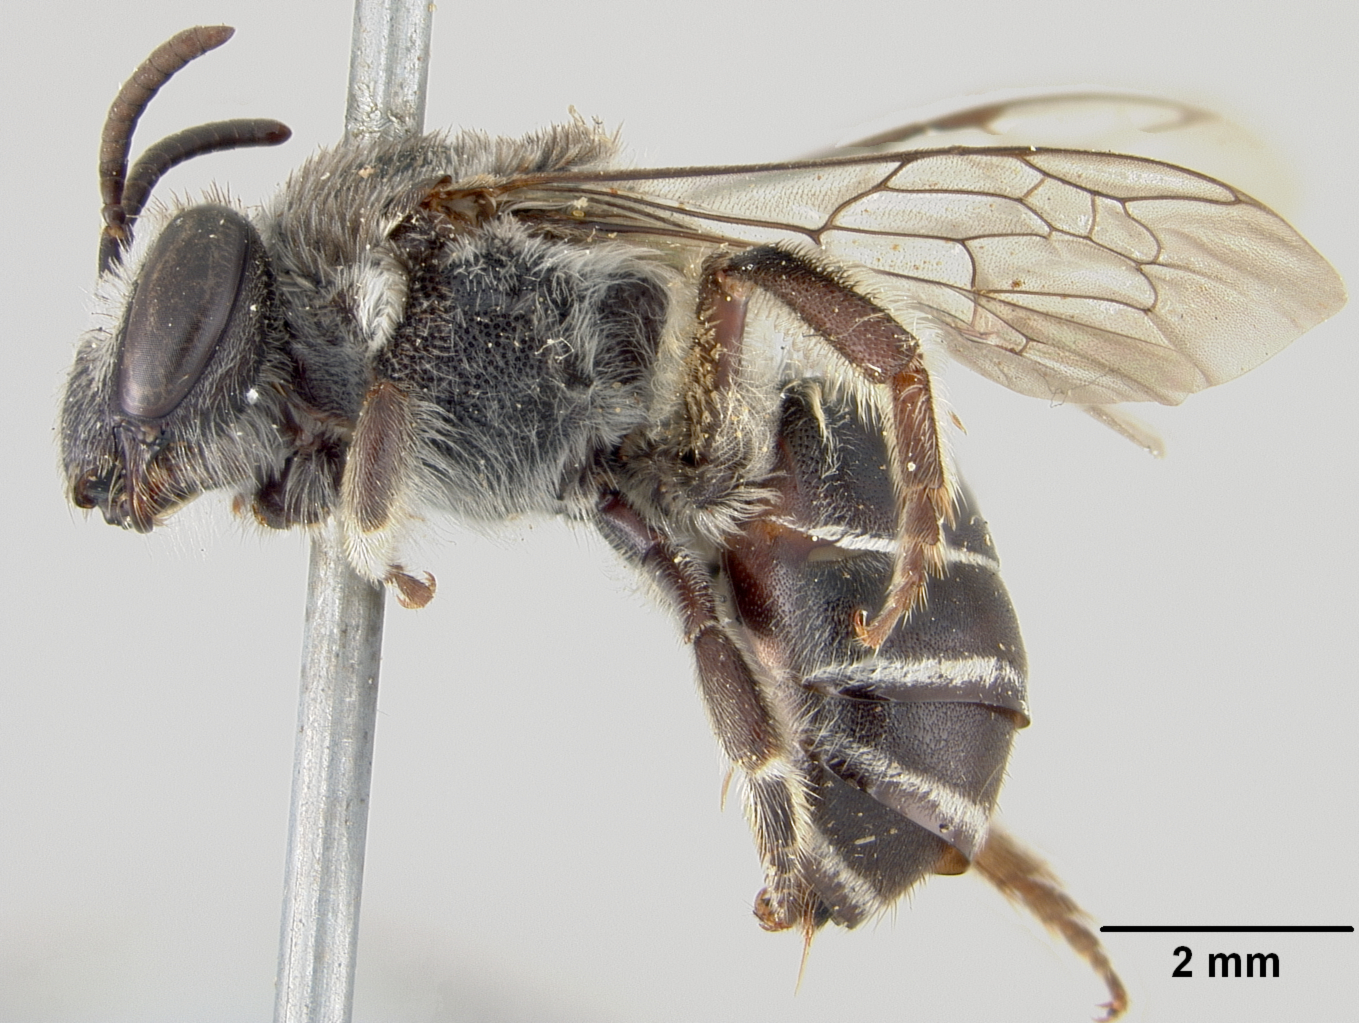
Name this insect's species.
Colletes nautlanus
